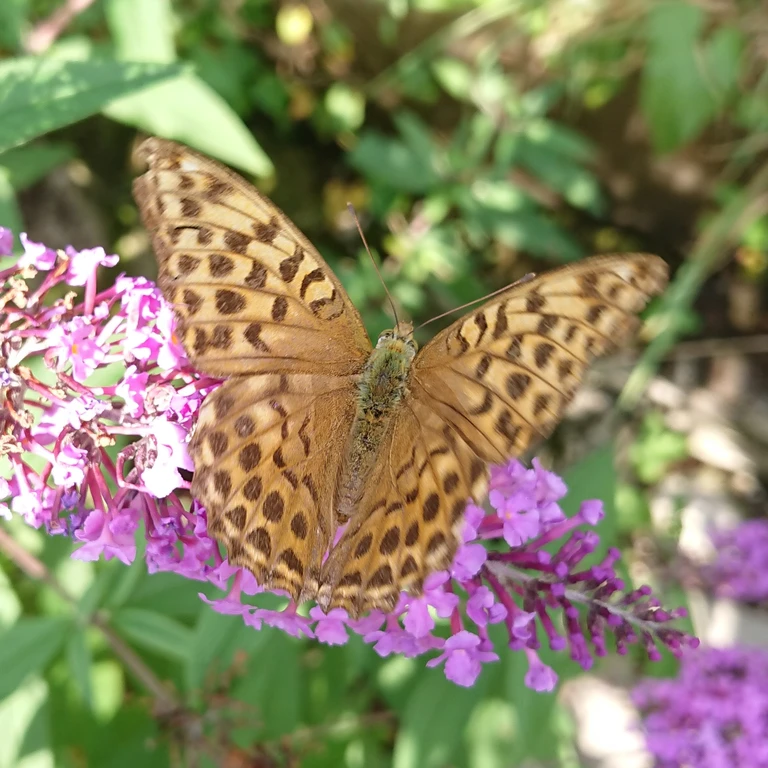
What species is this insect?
Argynnis paphia
